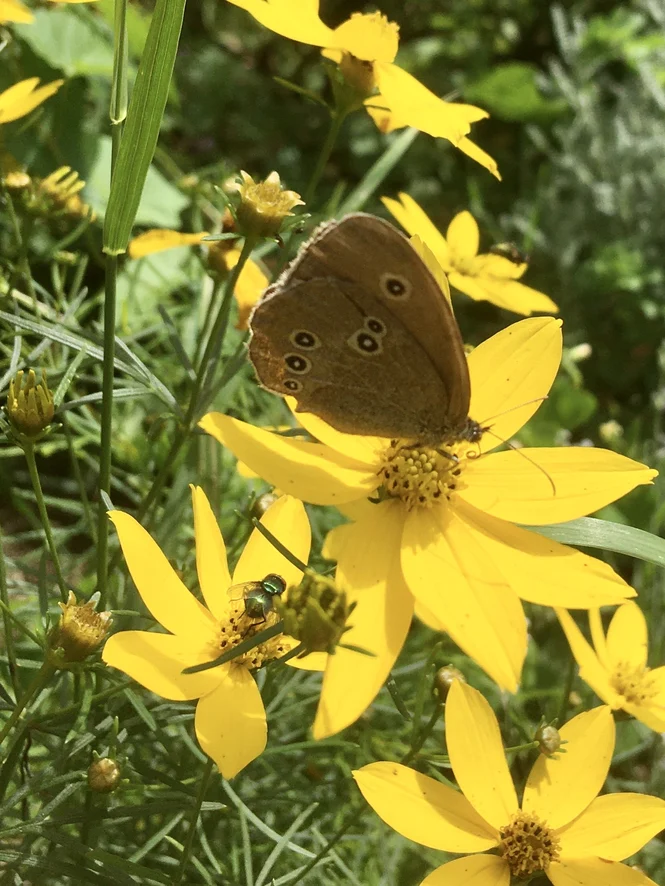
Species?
Aphantopus hyperantus
